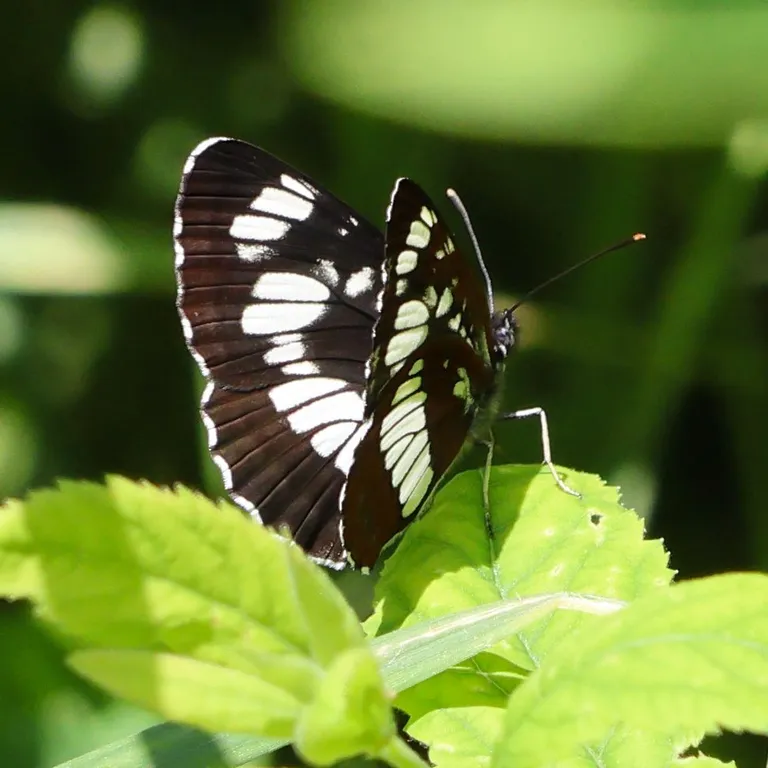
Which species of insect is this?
Neptis rivularis
